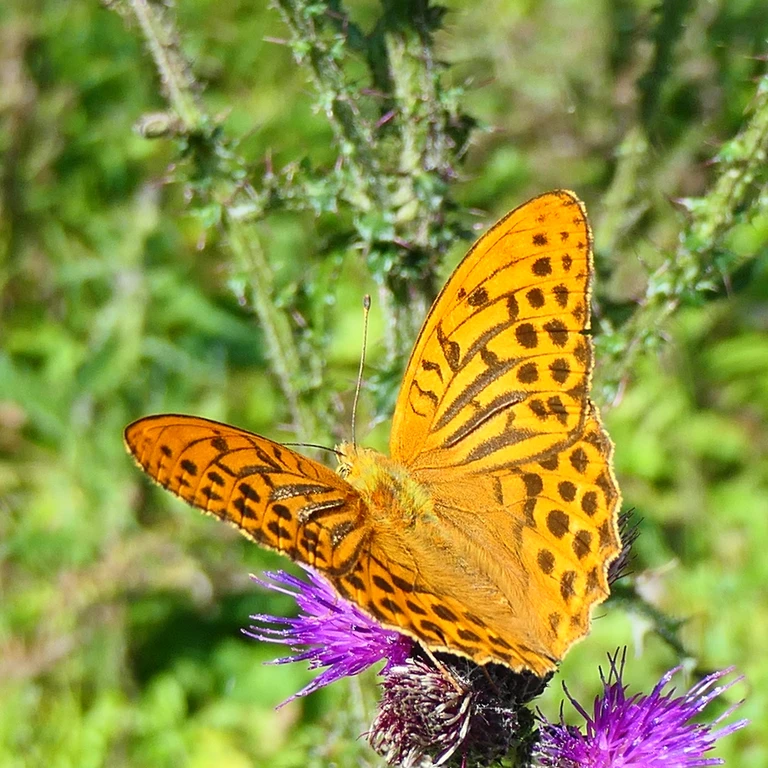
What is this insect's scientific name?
Argynnis paphia
